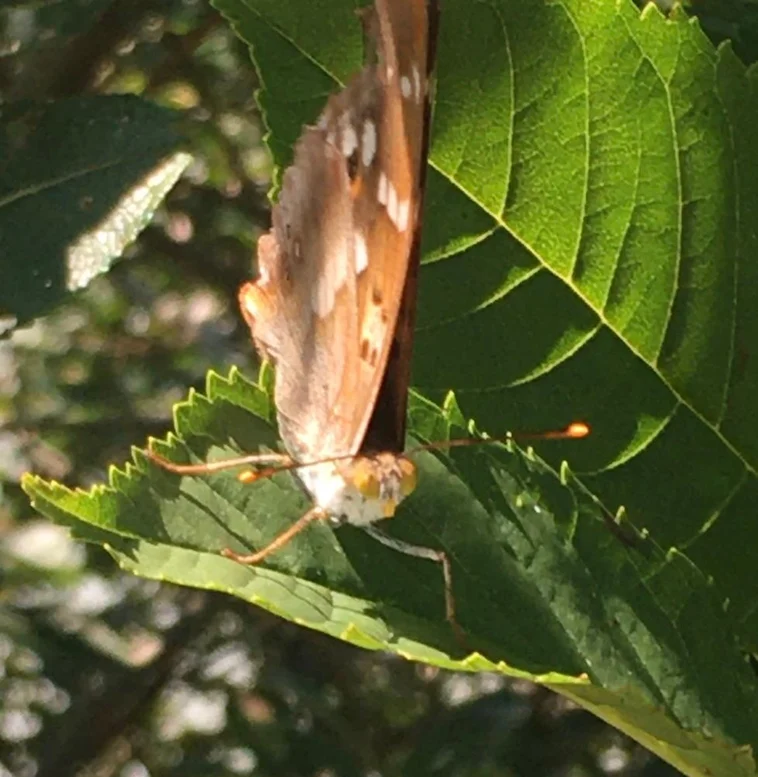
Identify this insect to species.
Apatura ilia
